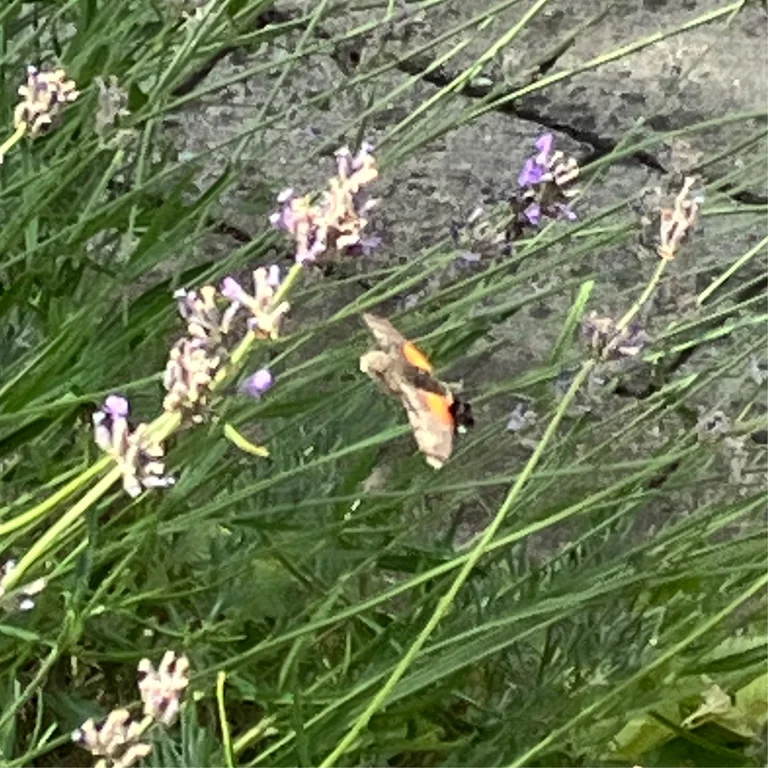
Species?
Macroglossum stellatarum
